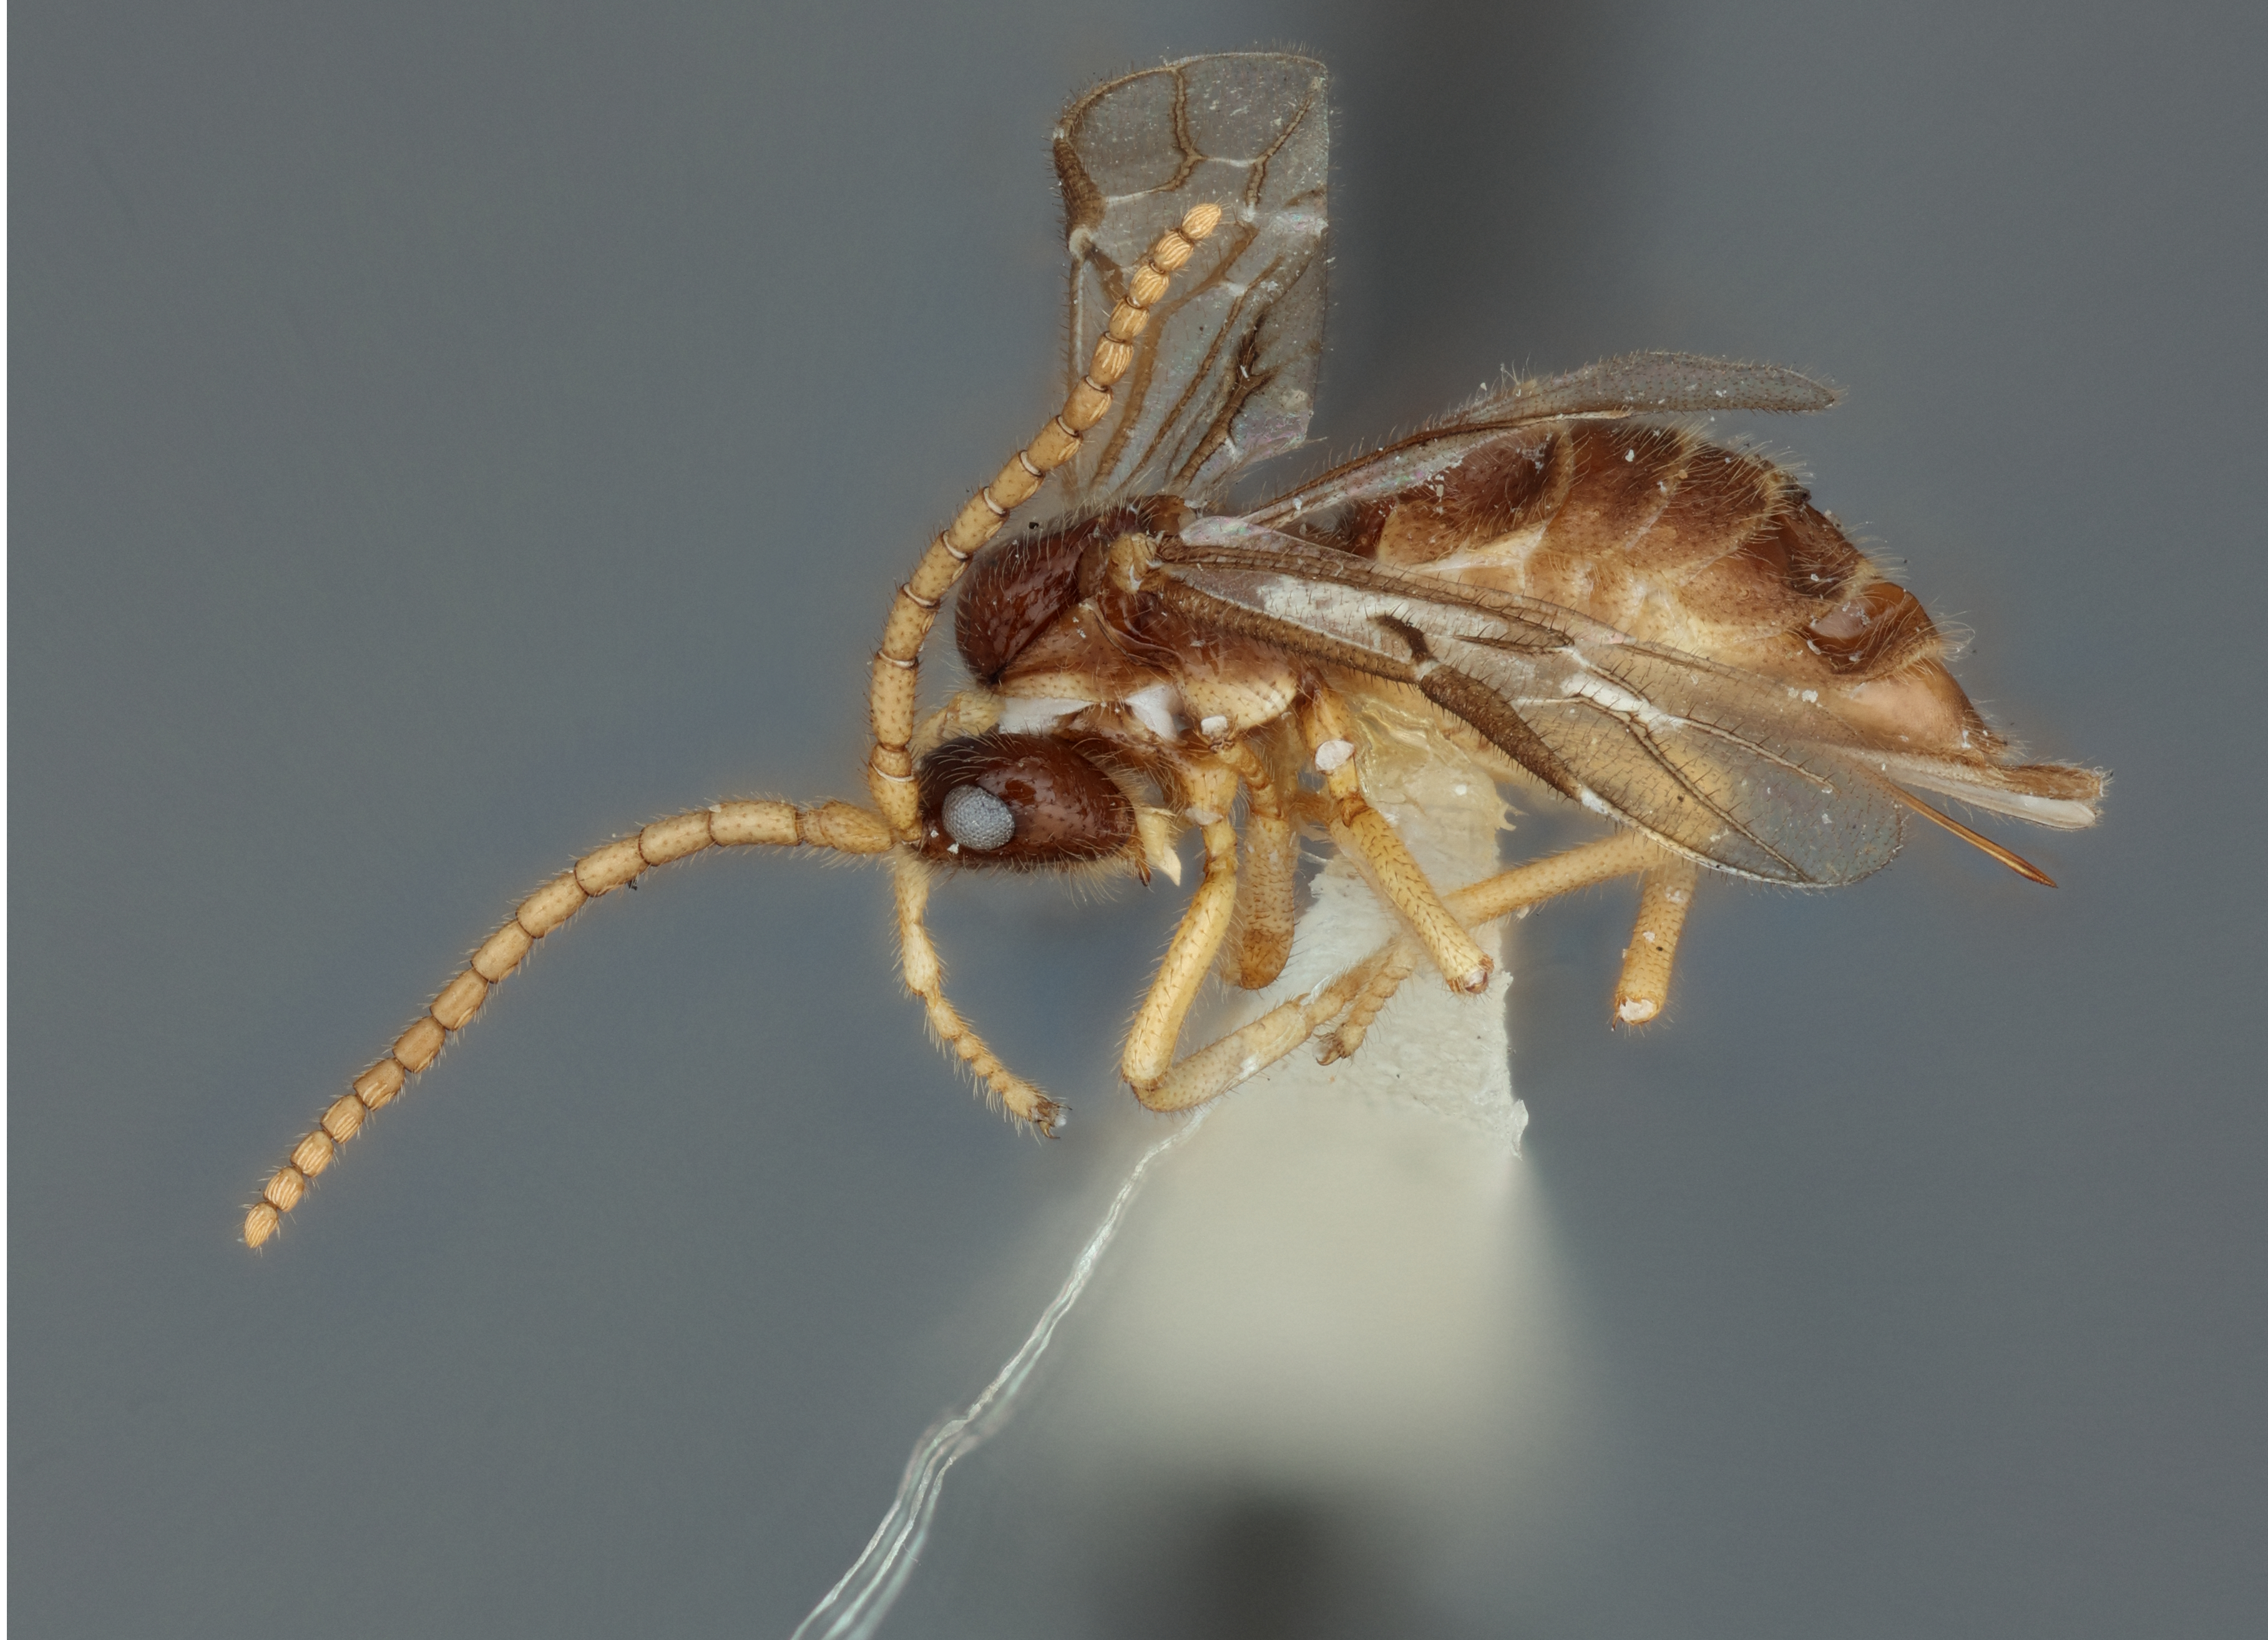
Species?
Ypsistocerus manni
